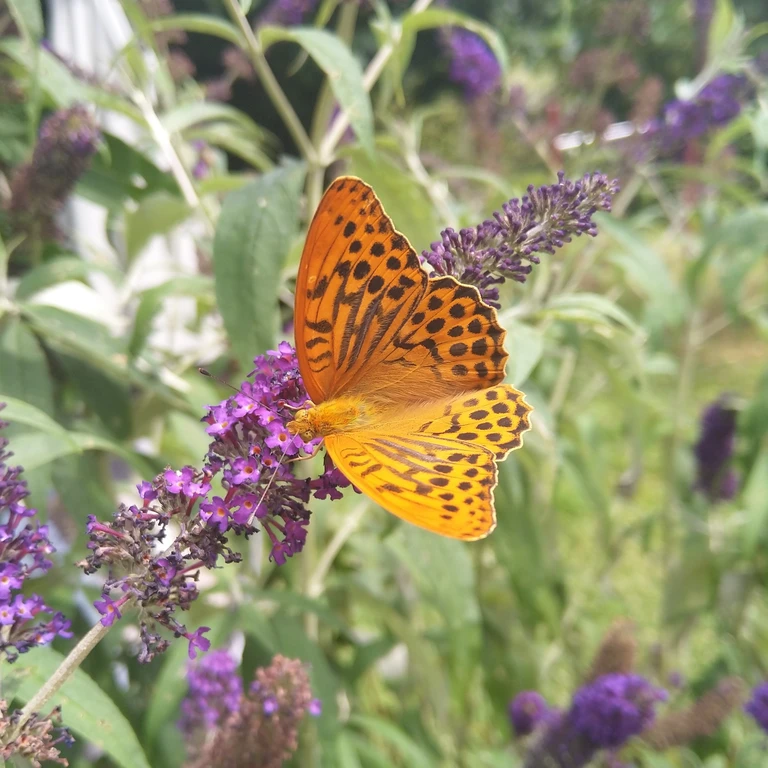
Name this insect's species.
Argynnis paphia
